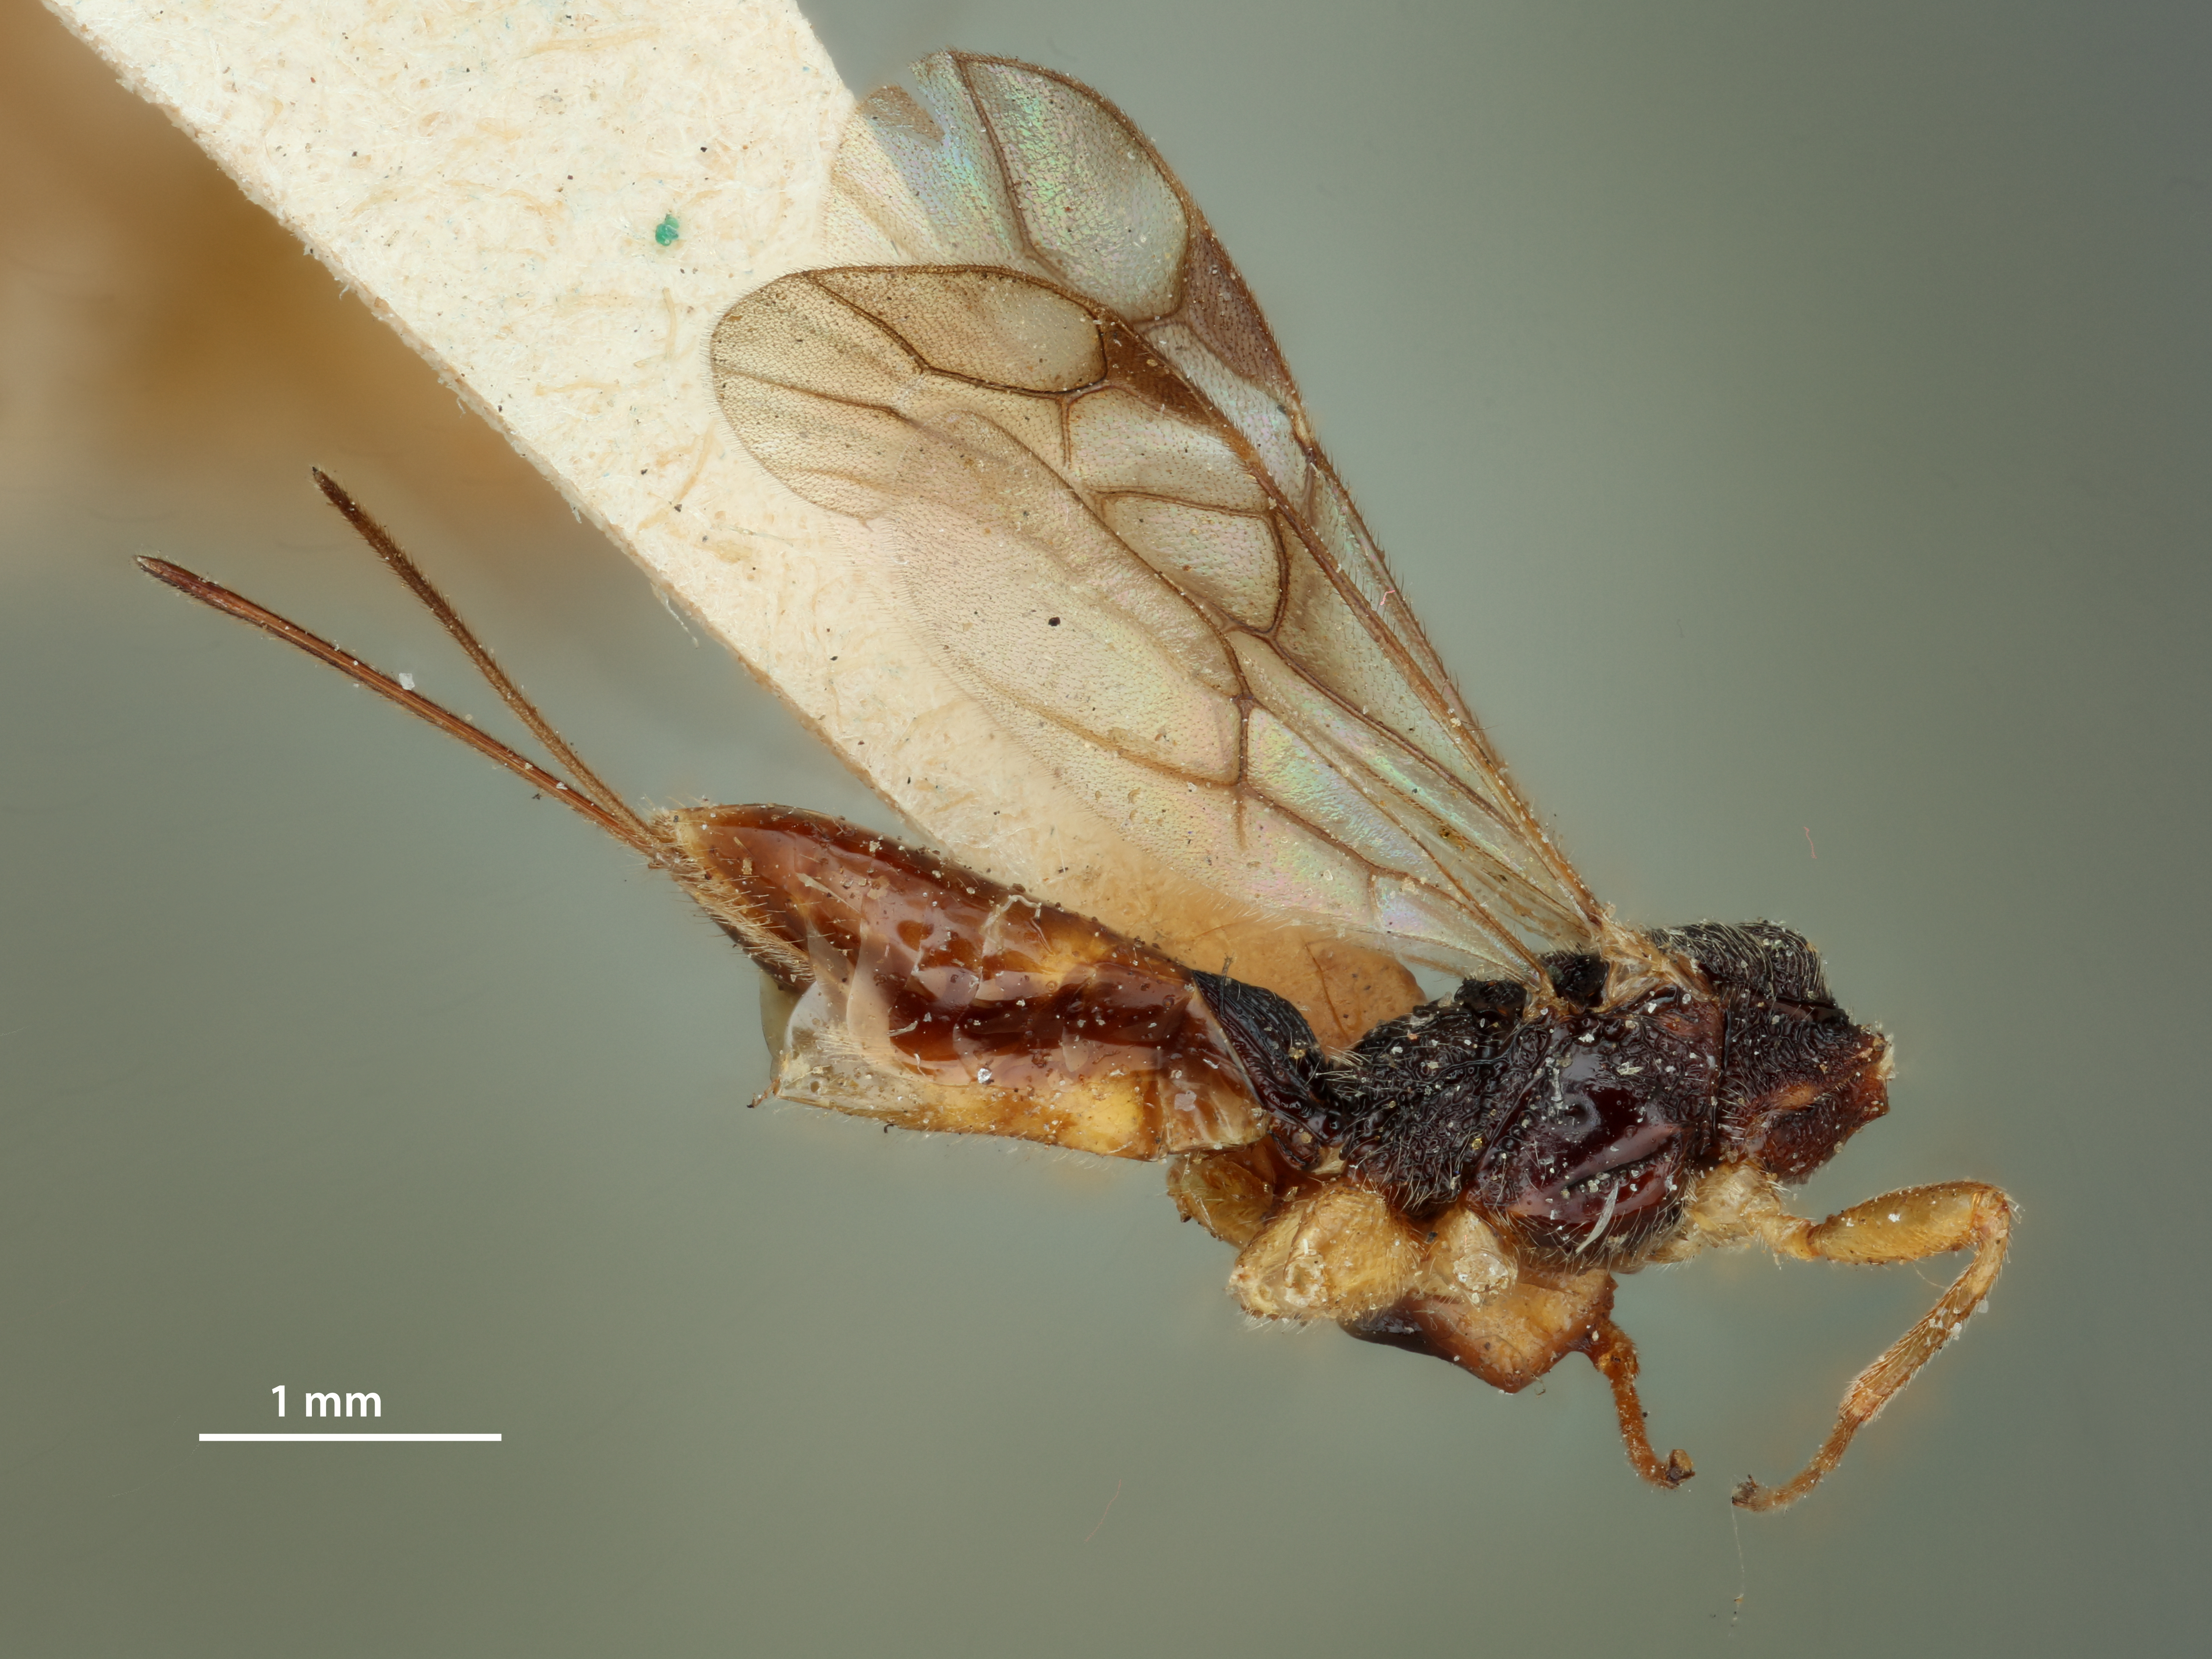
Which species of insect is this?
Doryctes mellipes
